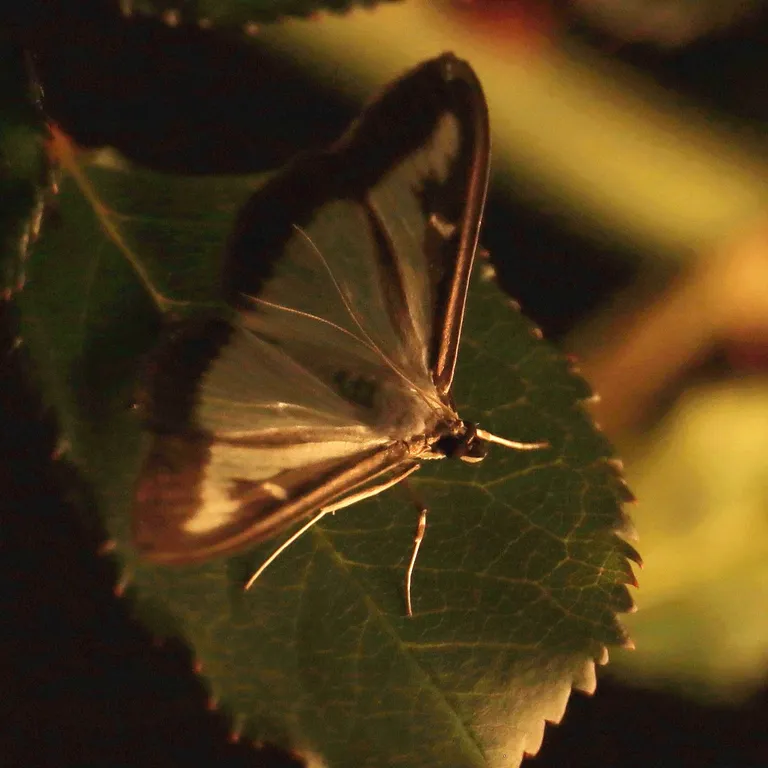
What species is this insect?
Cydalima perspectalis
